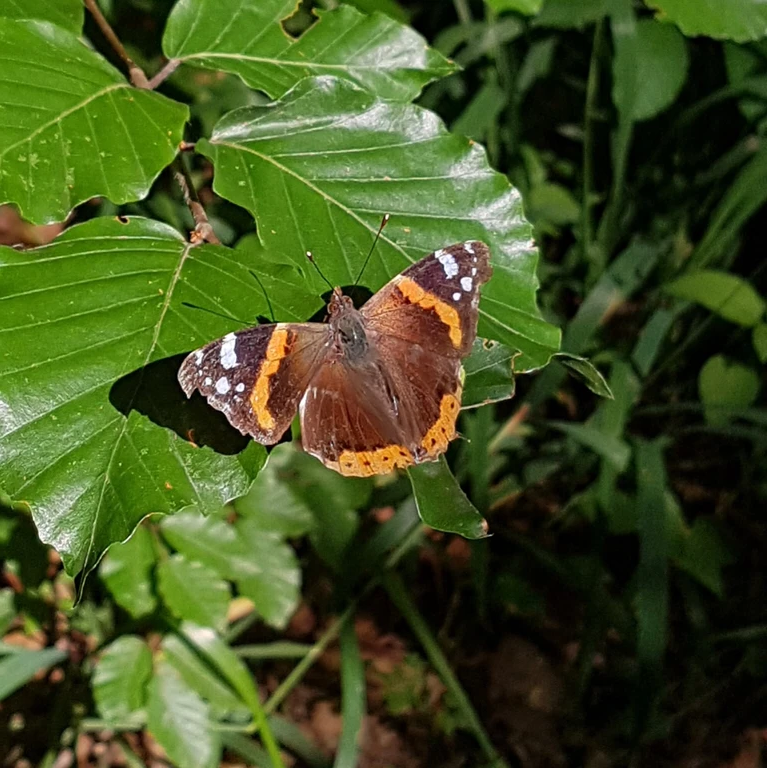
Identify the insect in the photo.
Vanessa atalanta
